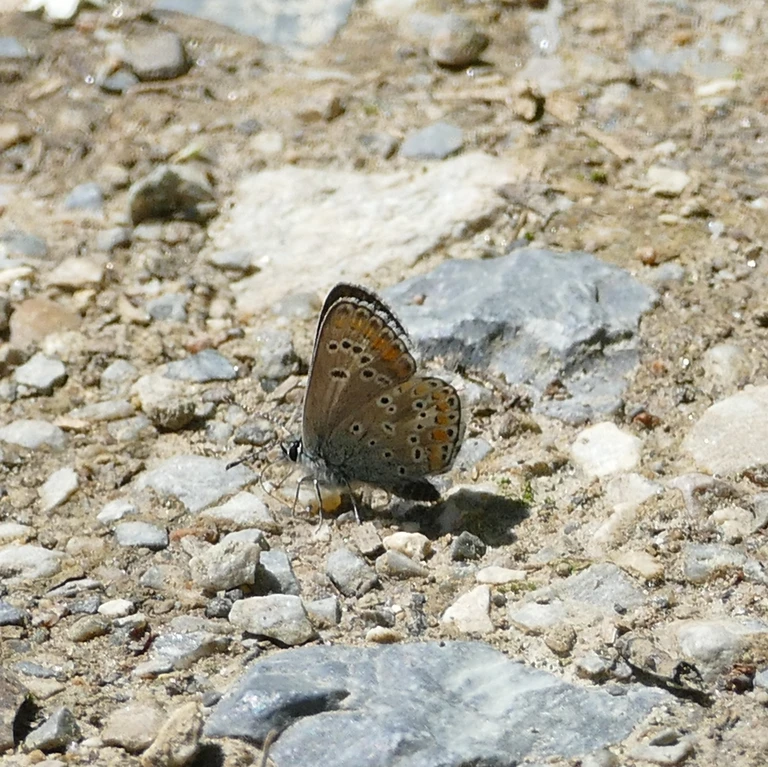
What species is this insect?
Aricia agestis/artaxerxes
